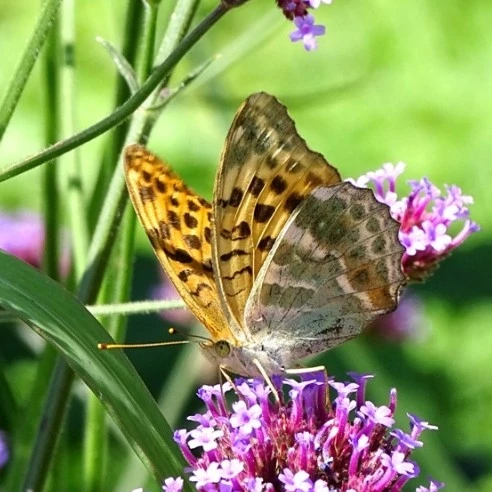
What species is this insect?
Argynnis paphia
